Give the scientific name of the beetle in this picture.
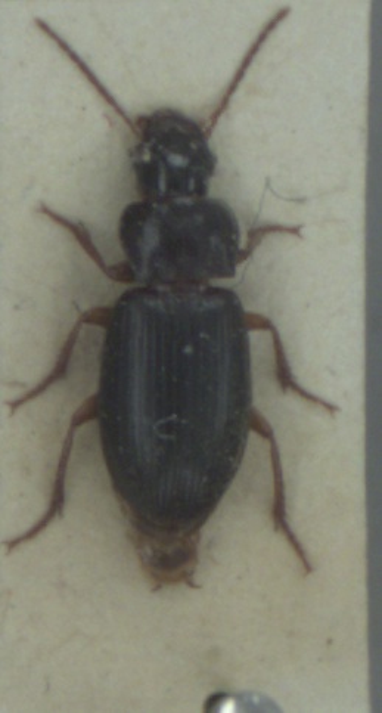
Ophonus rufibarbis
